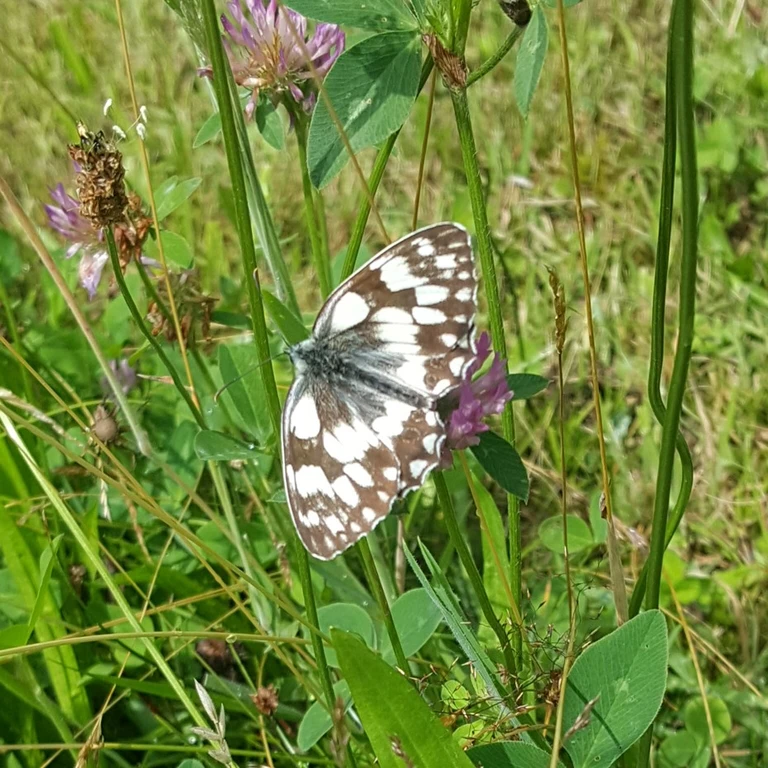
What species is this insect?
Melanargia galathea
